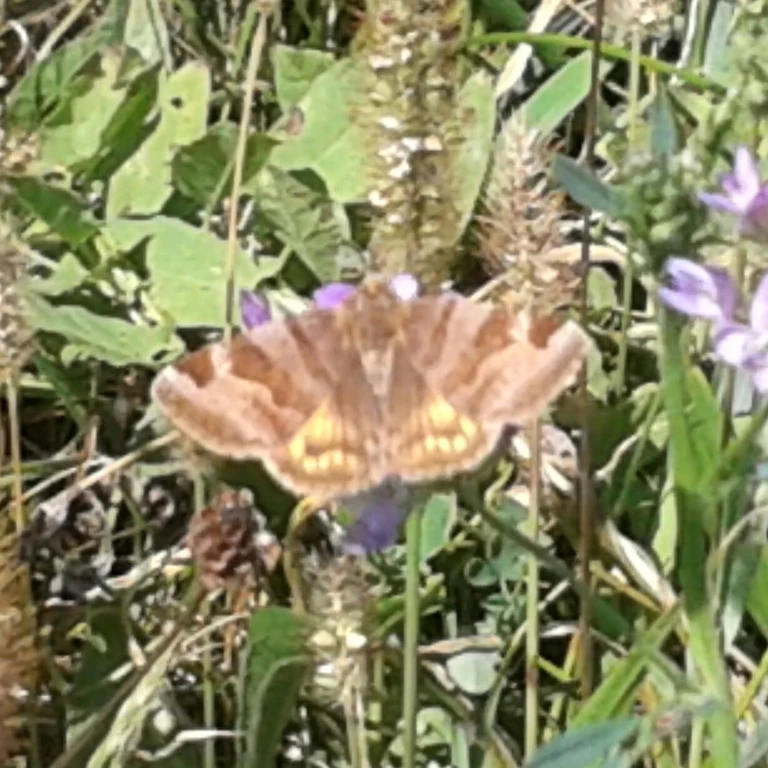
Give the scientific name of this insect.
Euclidia glyphica
